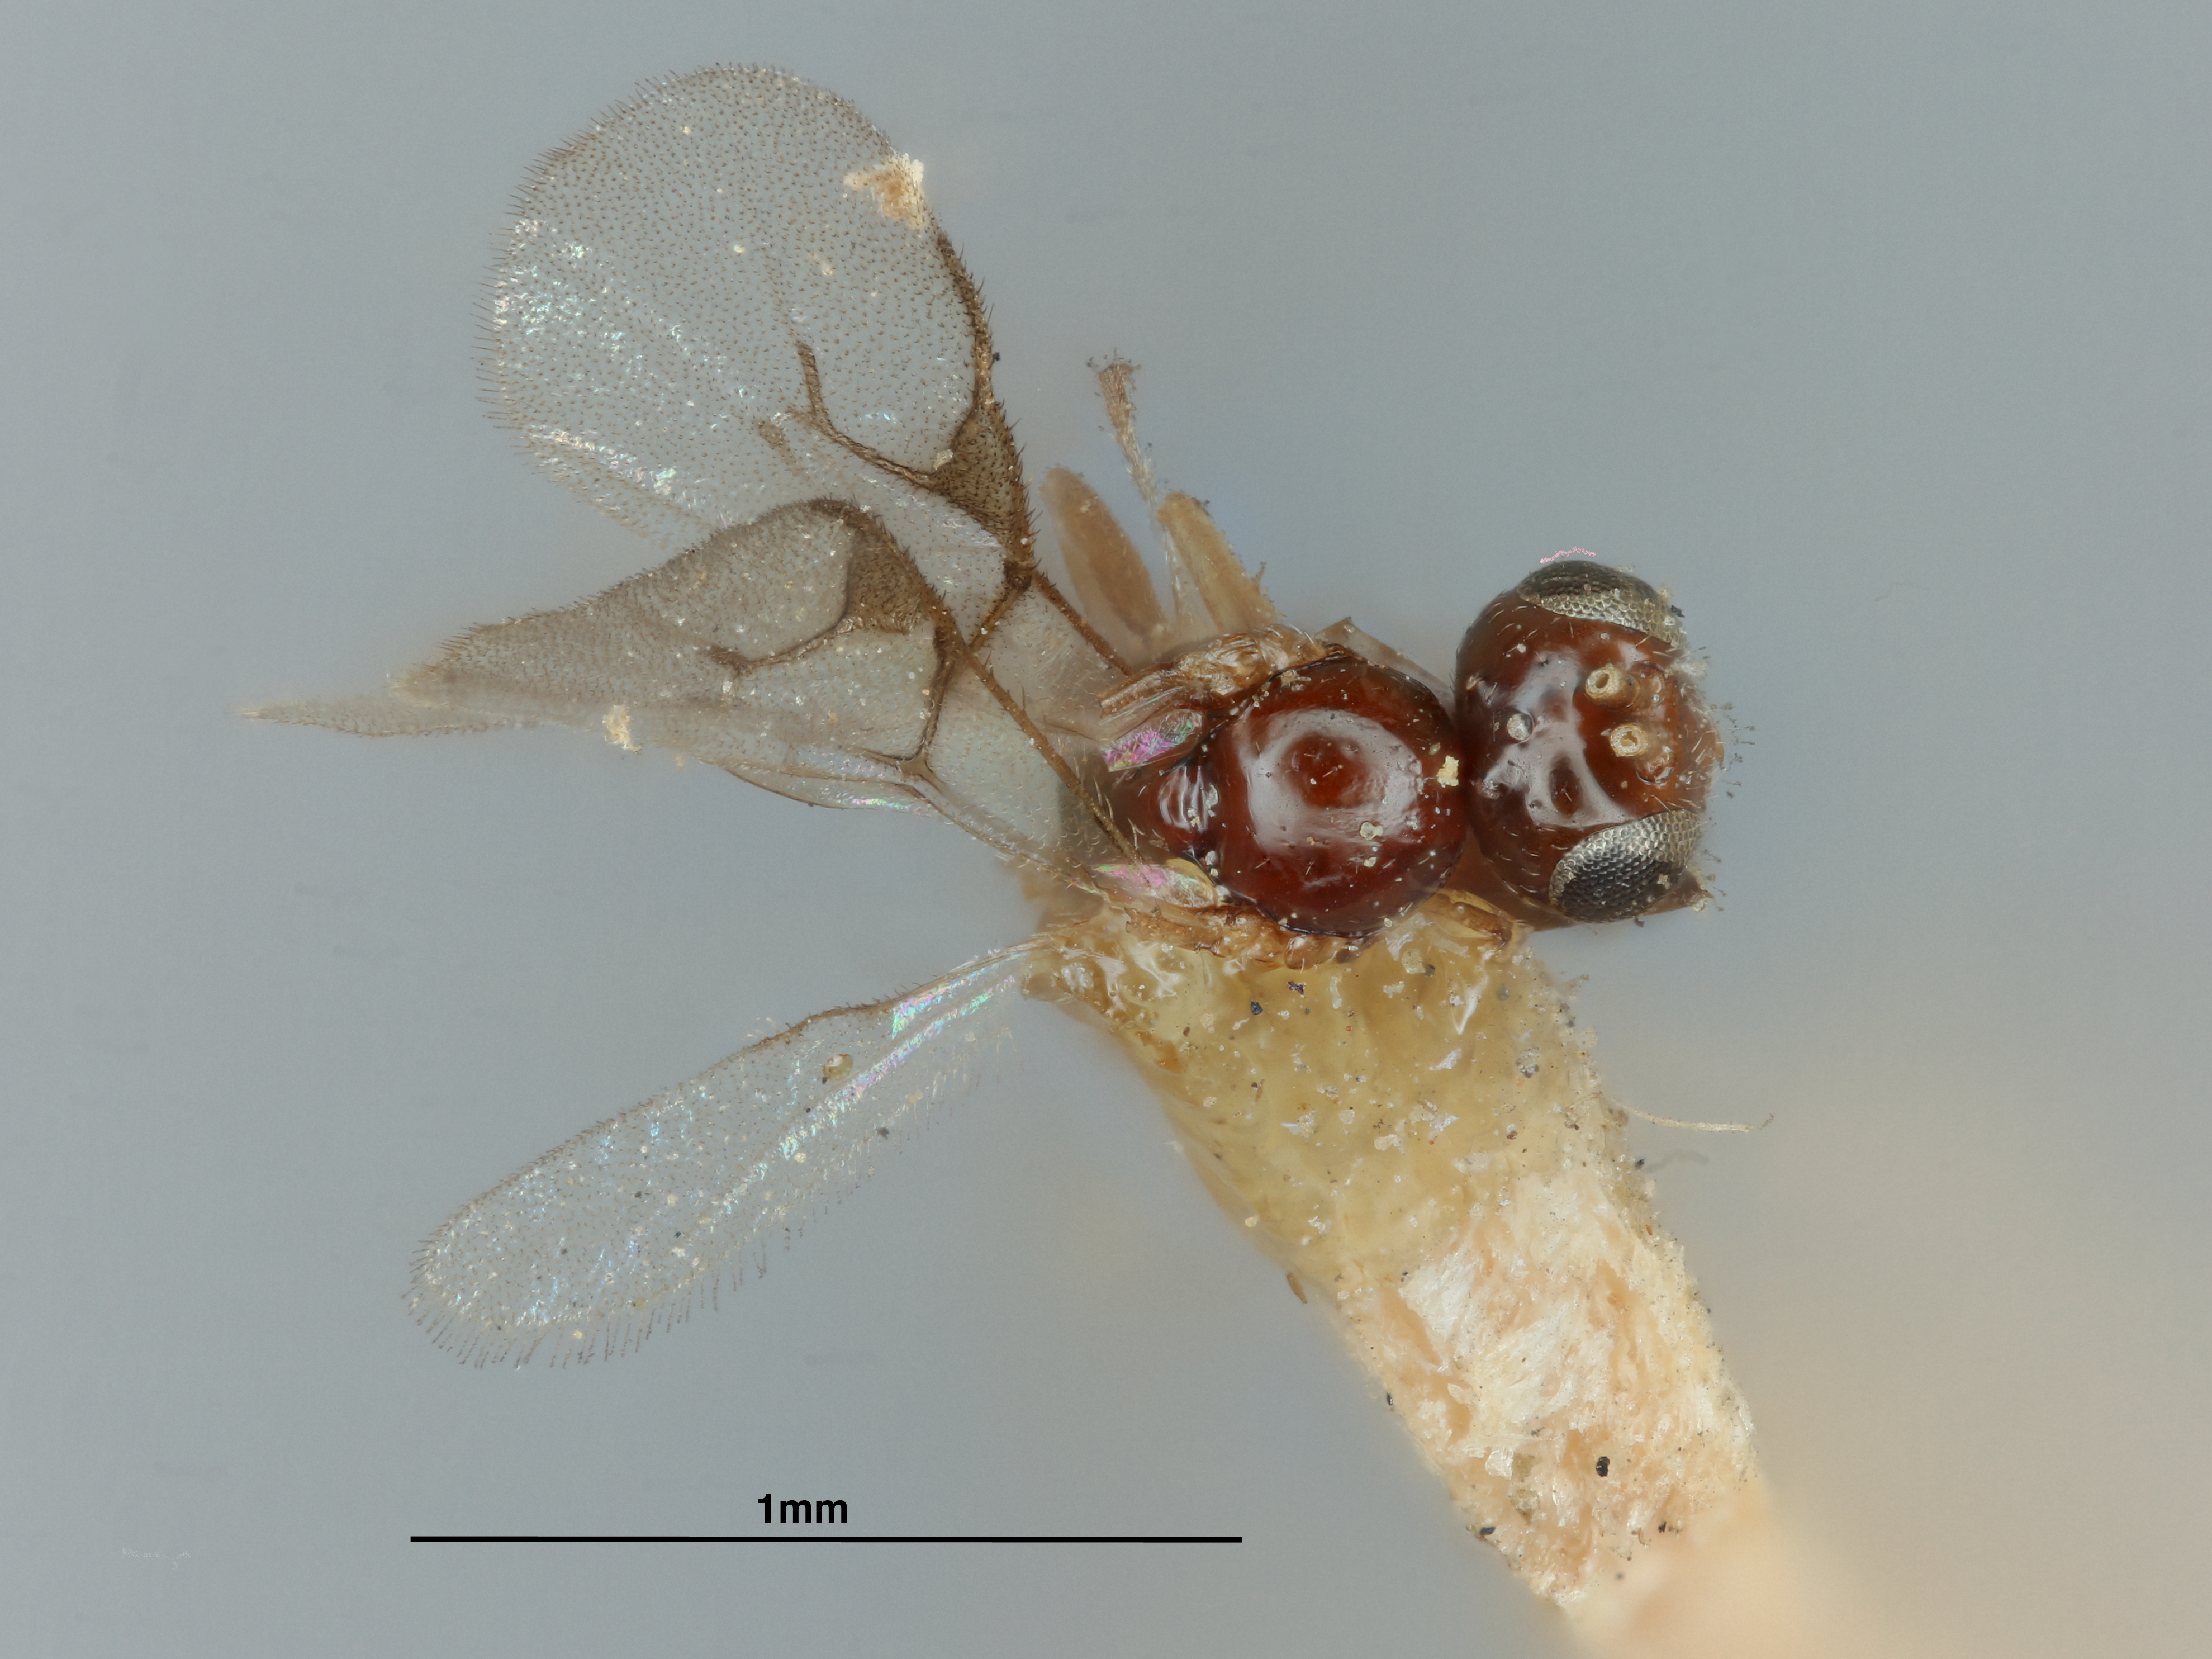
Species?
Lysiphlebus baccharaphidis
